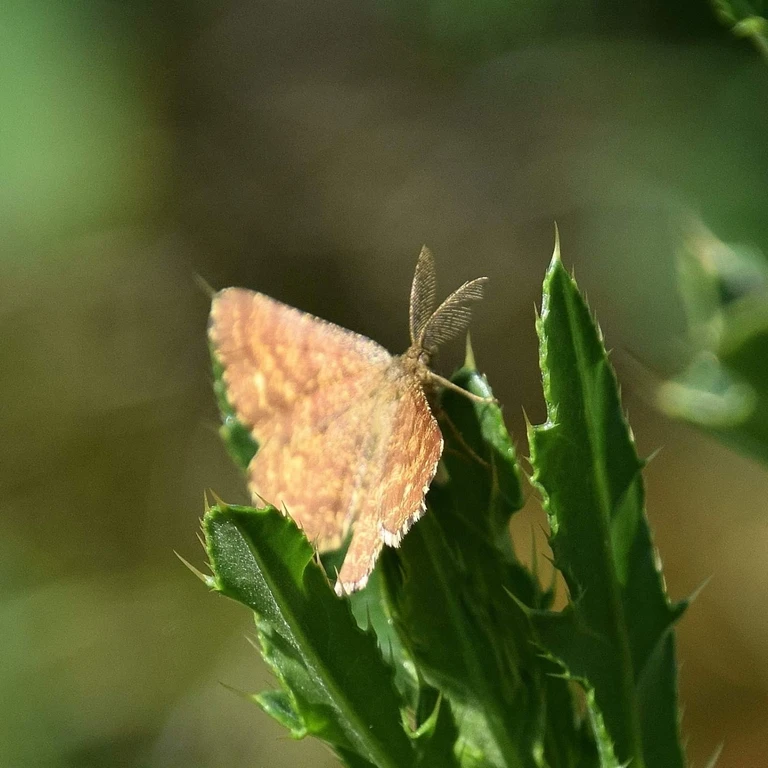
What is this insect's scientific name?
Ematurga atomaria
